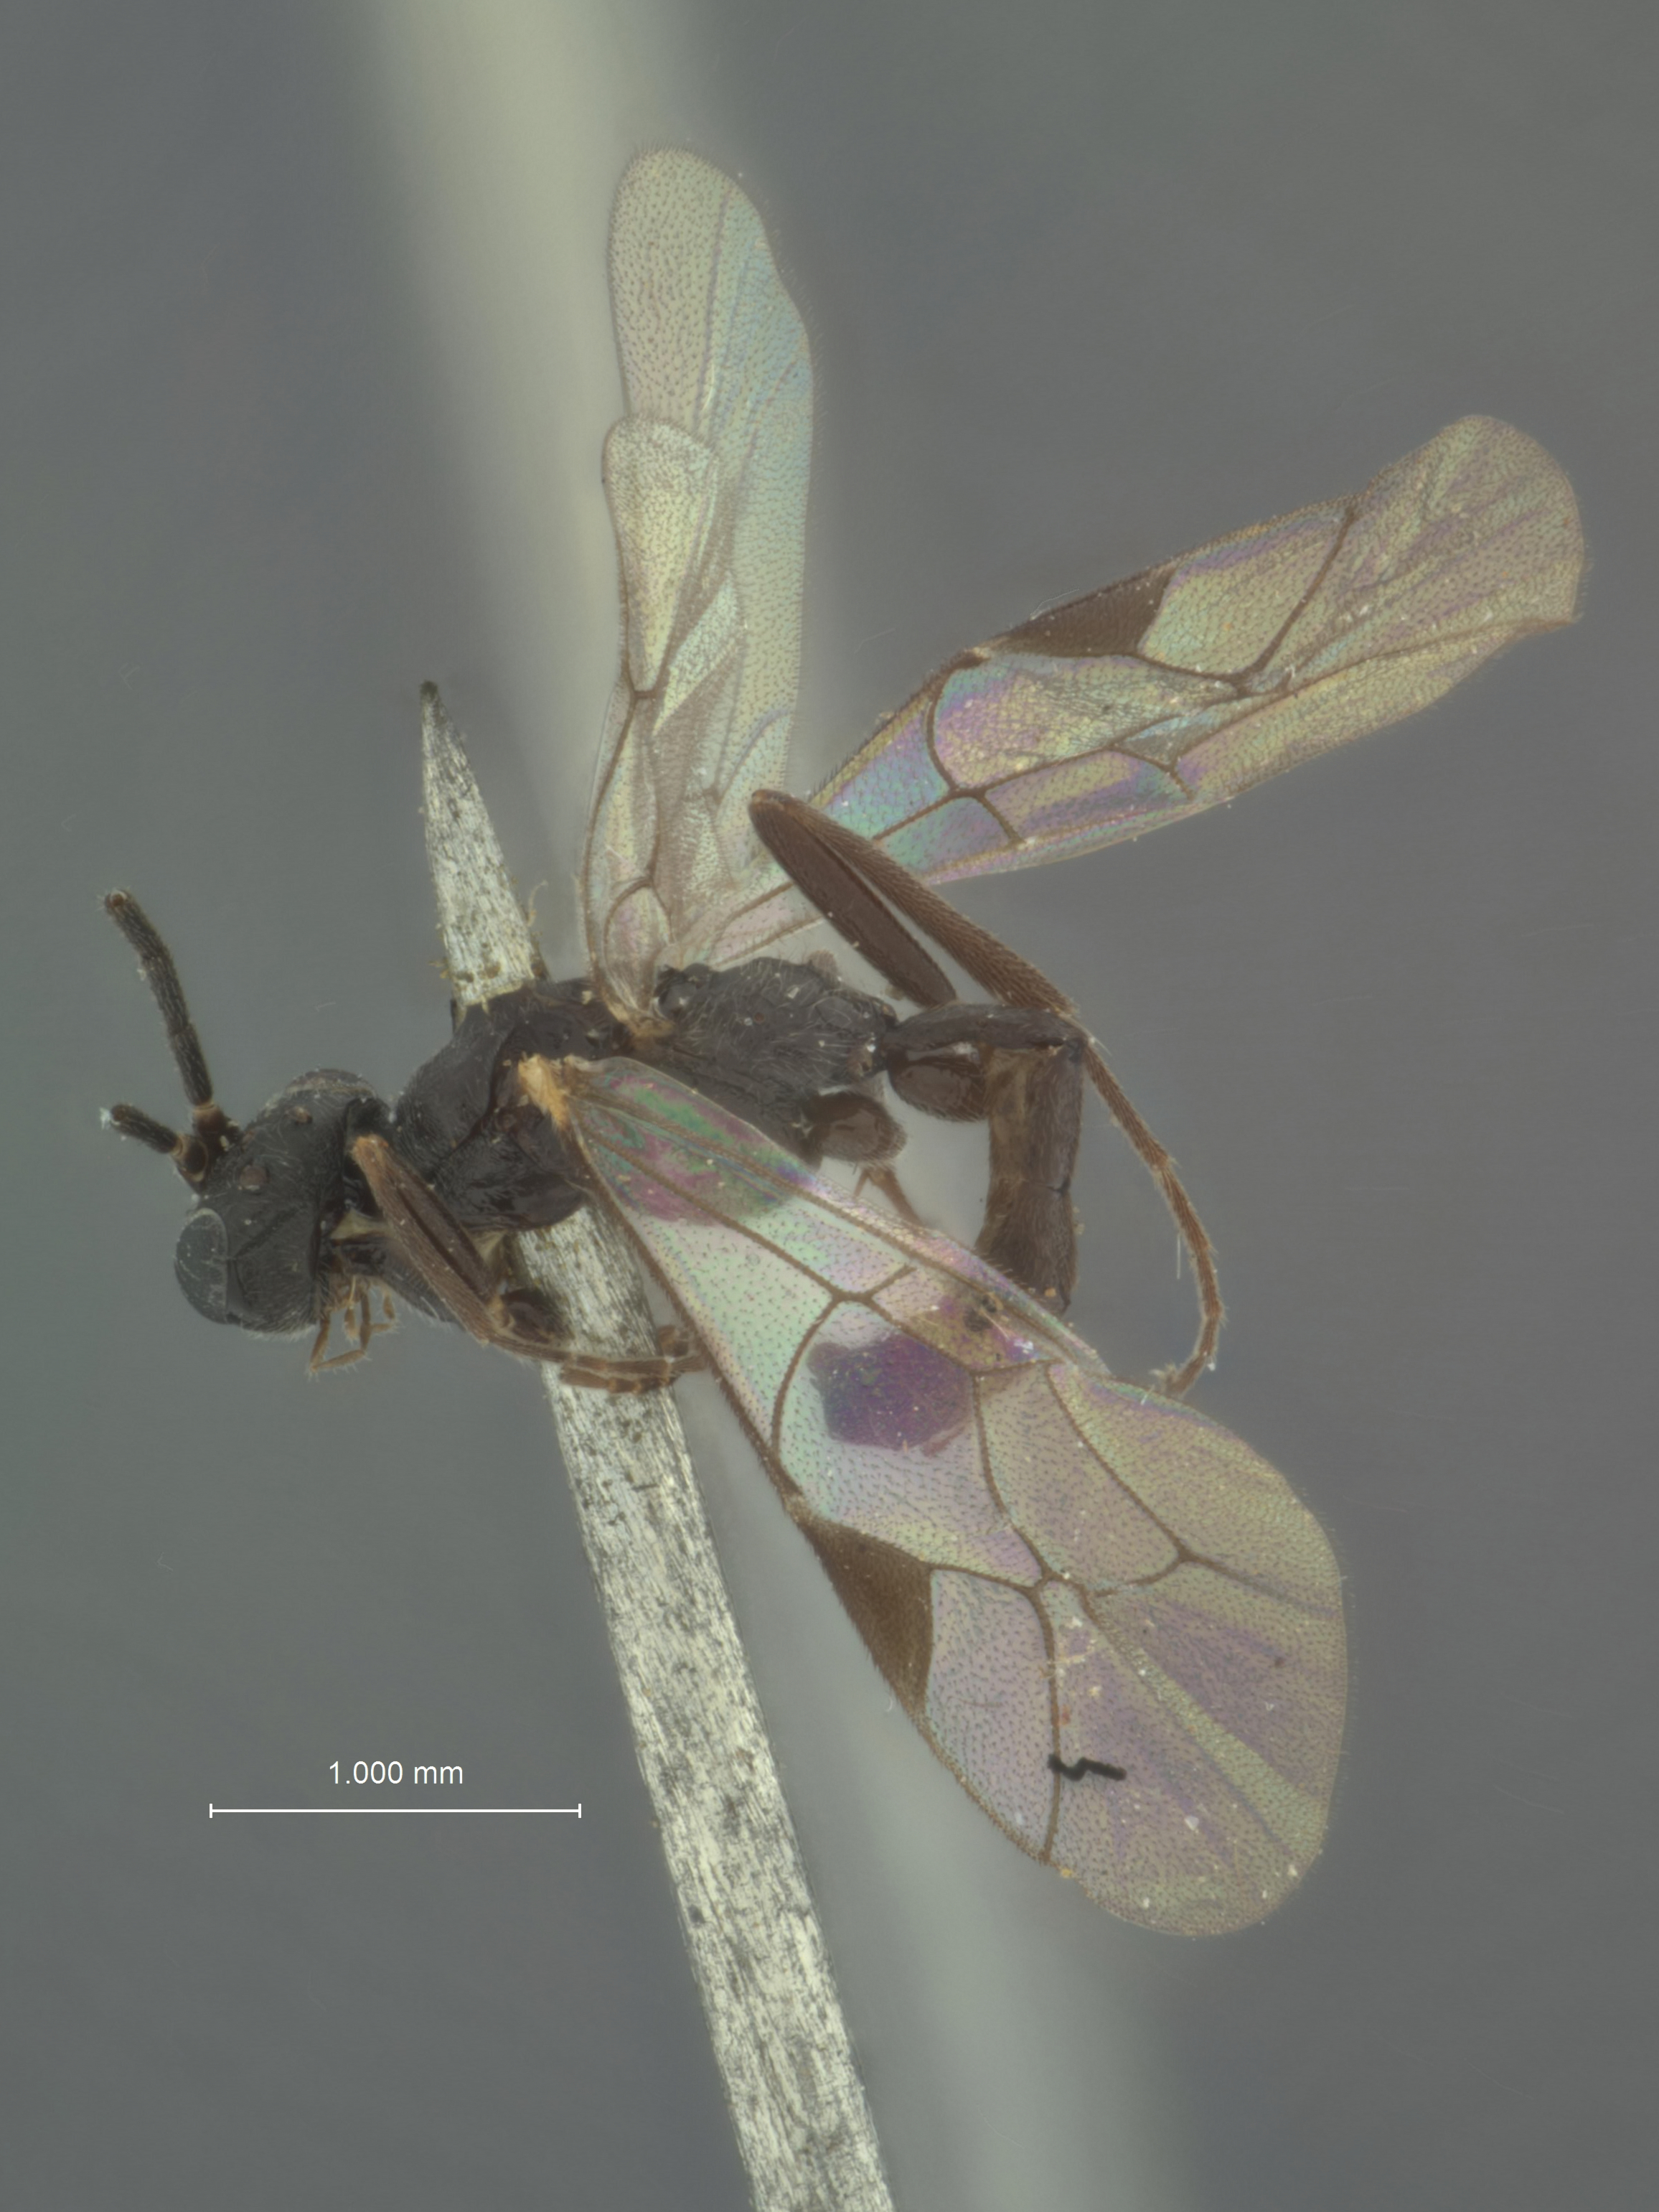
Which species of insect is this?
Atractodes yakutatensis
